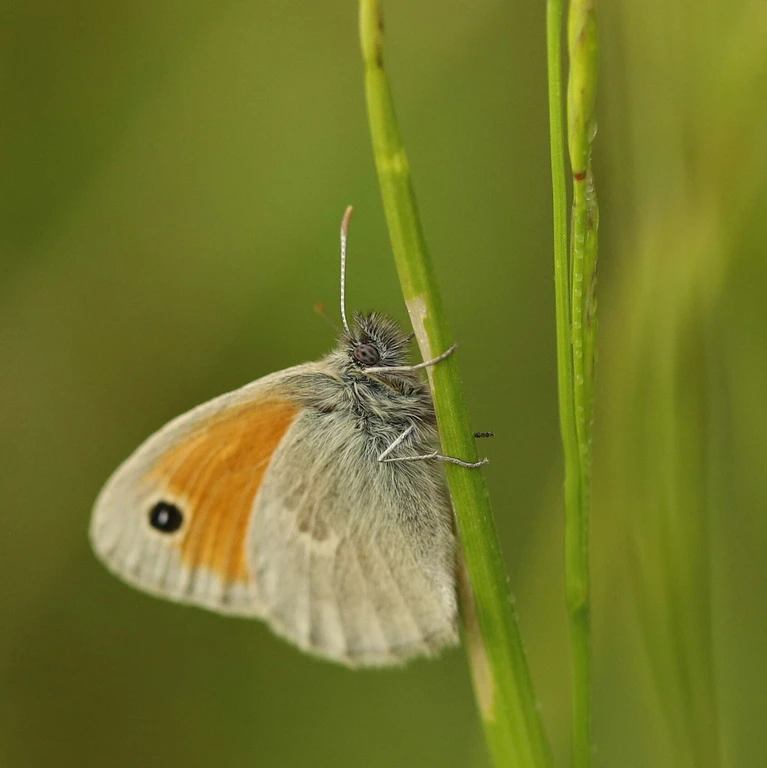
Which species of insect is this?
Coenonympha pamphilus
